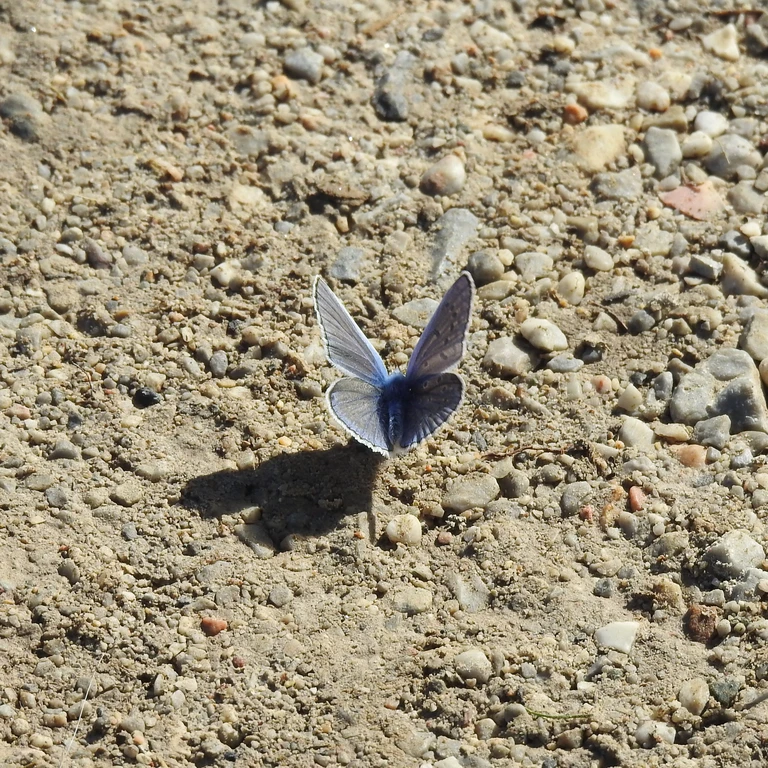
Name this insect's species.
Polyommatus icarus
